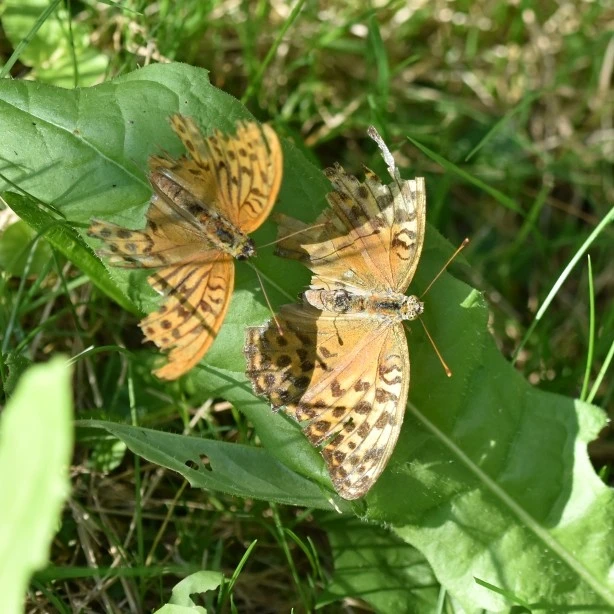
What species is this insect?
Argynnis paphia
